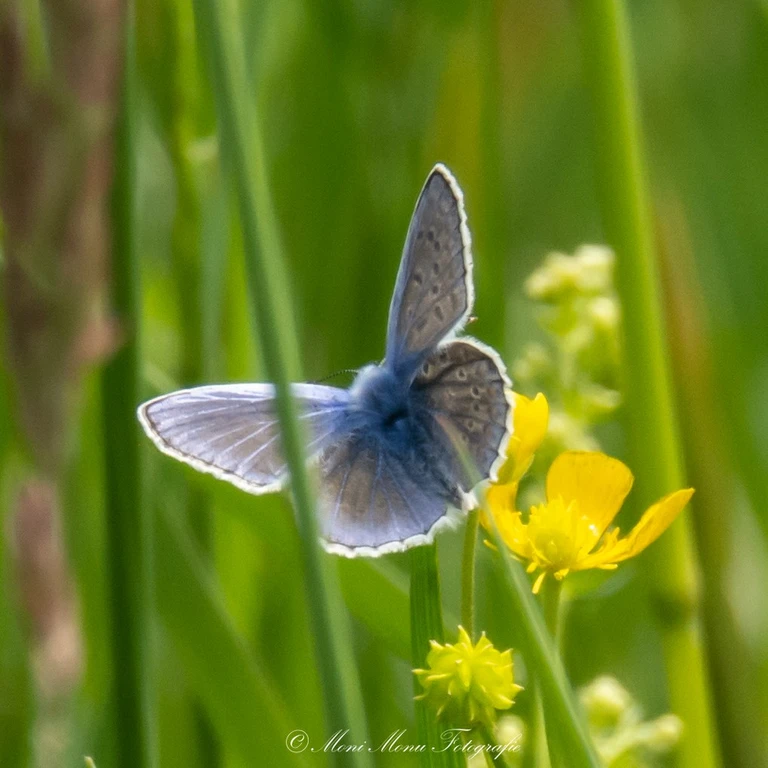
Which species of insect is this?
Polyommatus icarus
